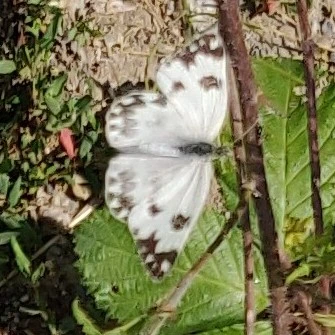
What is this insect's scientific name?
Pontia edusa
